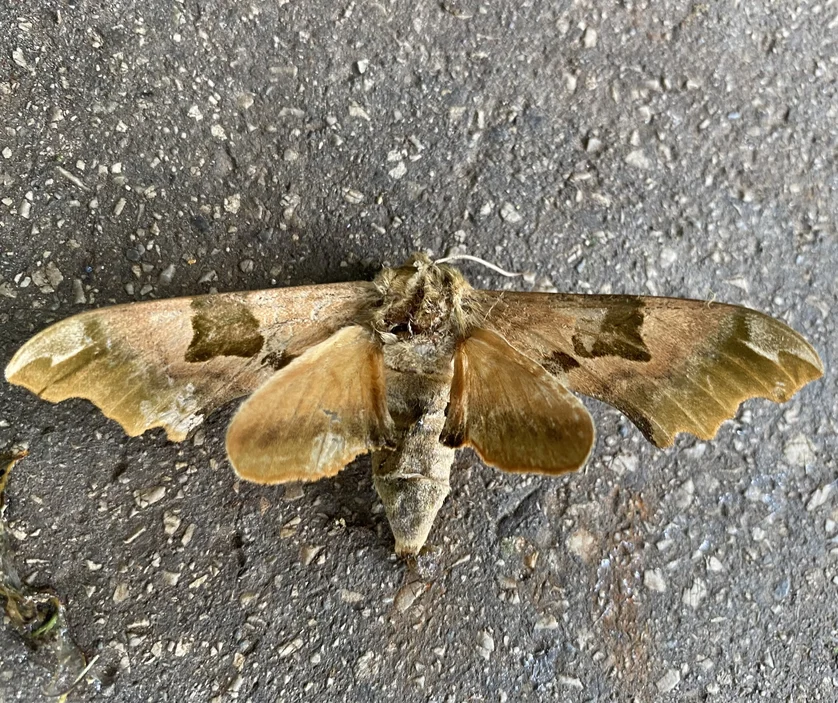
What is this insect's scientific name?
Mimas tiliae
